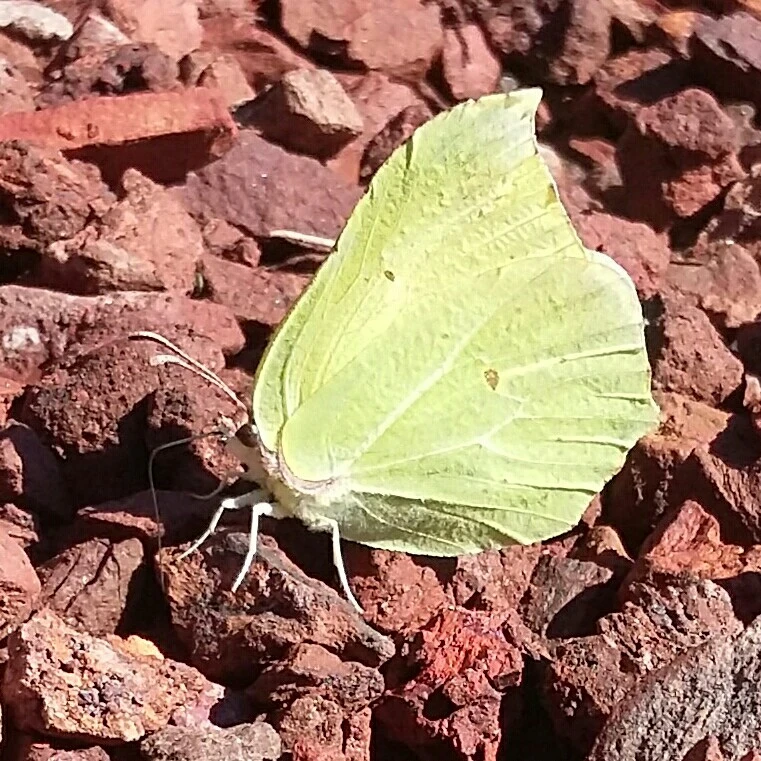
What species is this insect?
Gonepteryx rhamni
